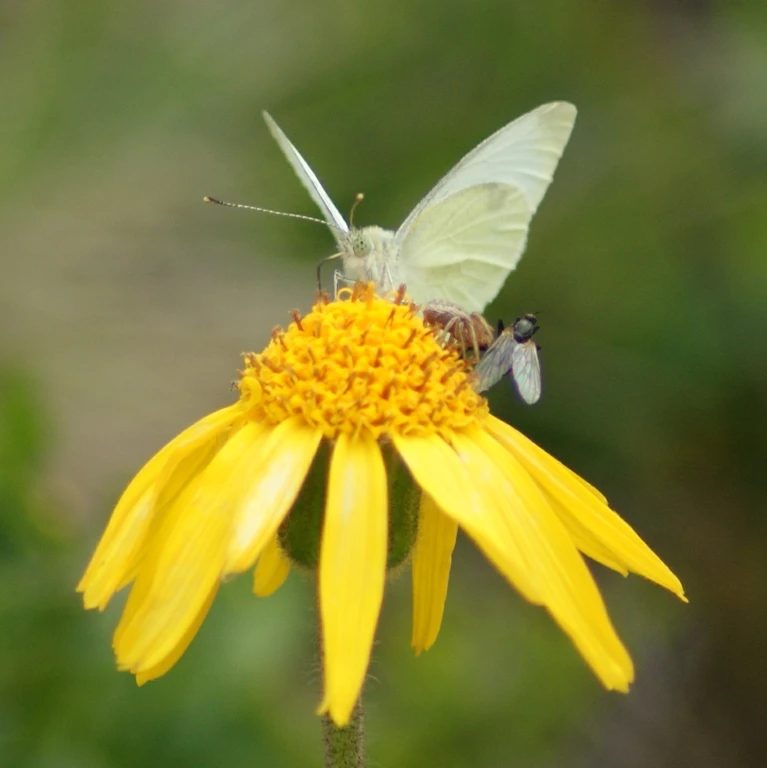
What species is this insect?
Pieris rapae
